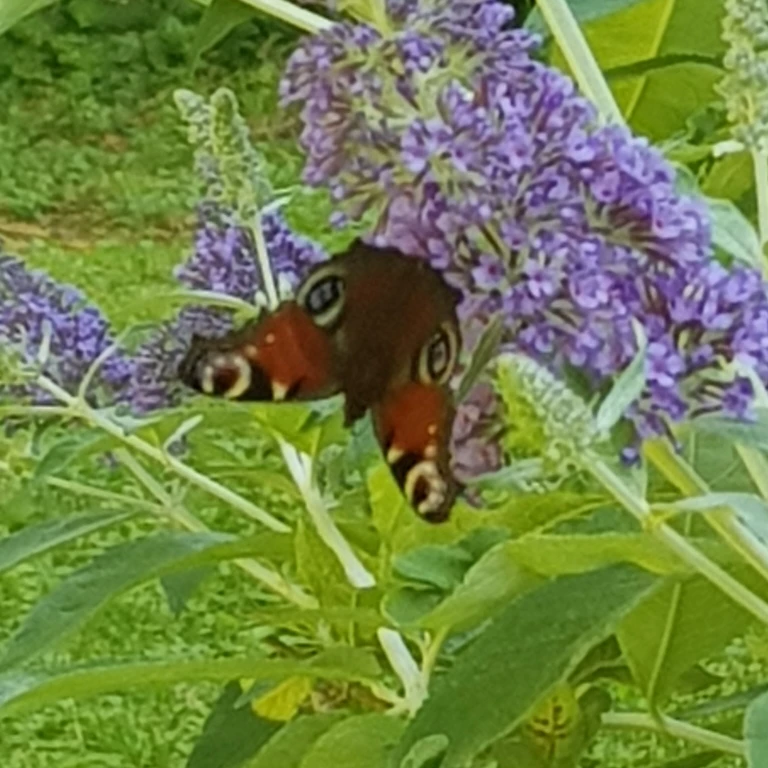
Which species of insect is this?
Aglais io
